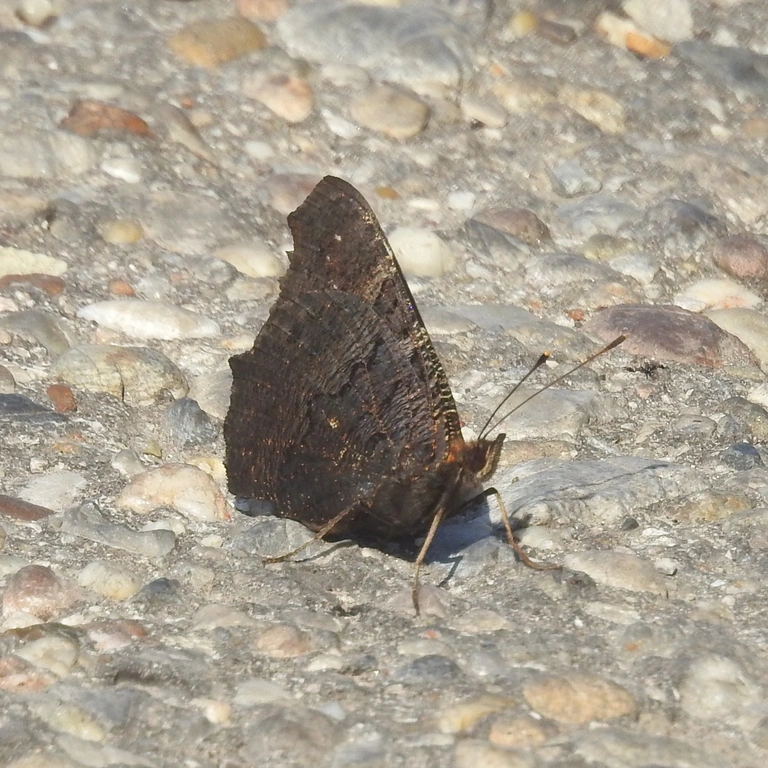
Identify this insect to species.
Aglais io
